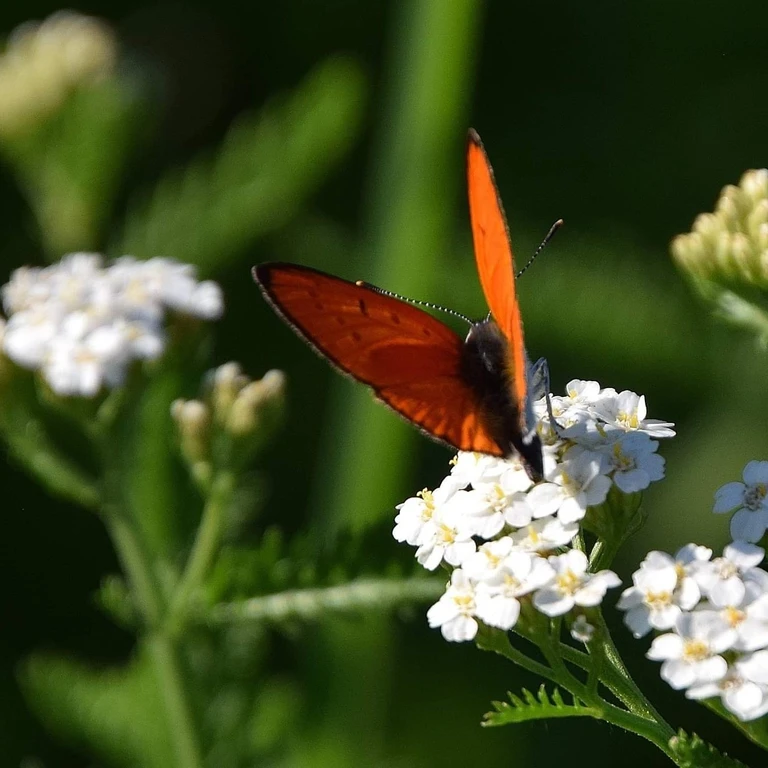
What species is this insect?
Lycaena dispar
